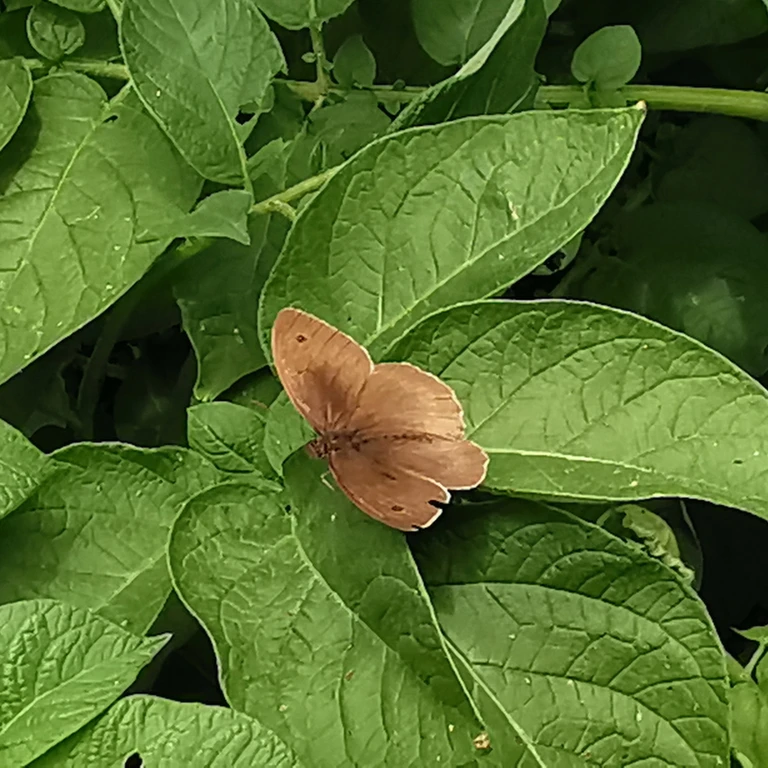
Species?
Maniola jurtina
